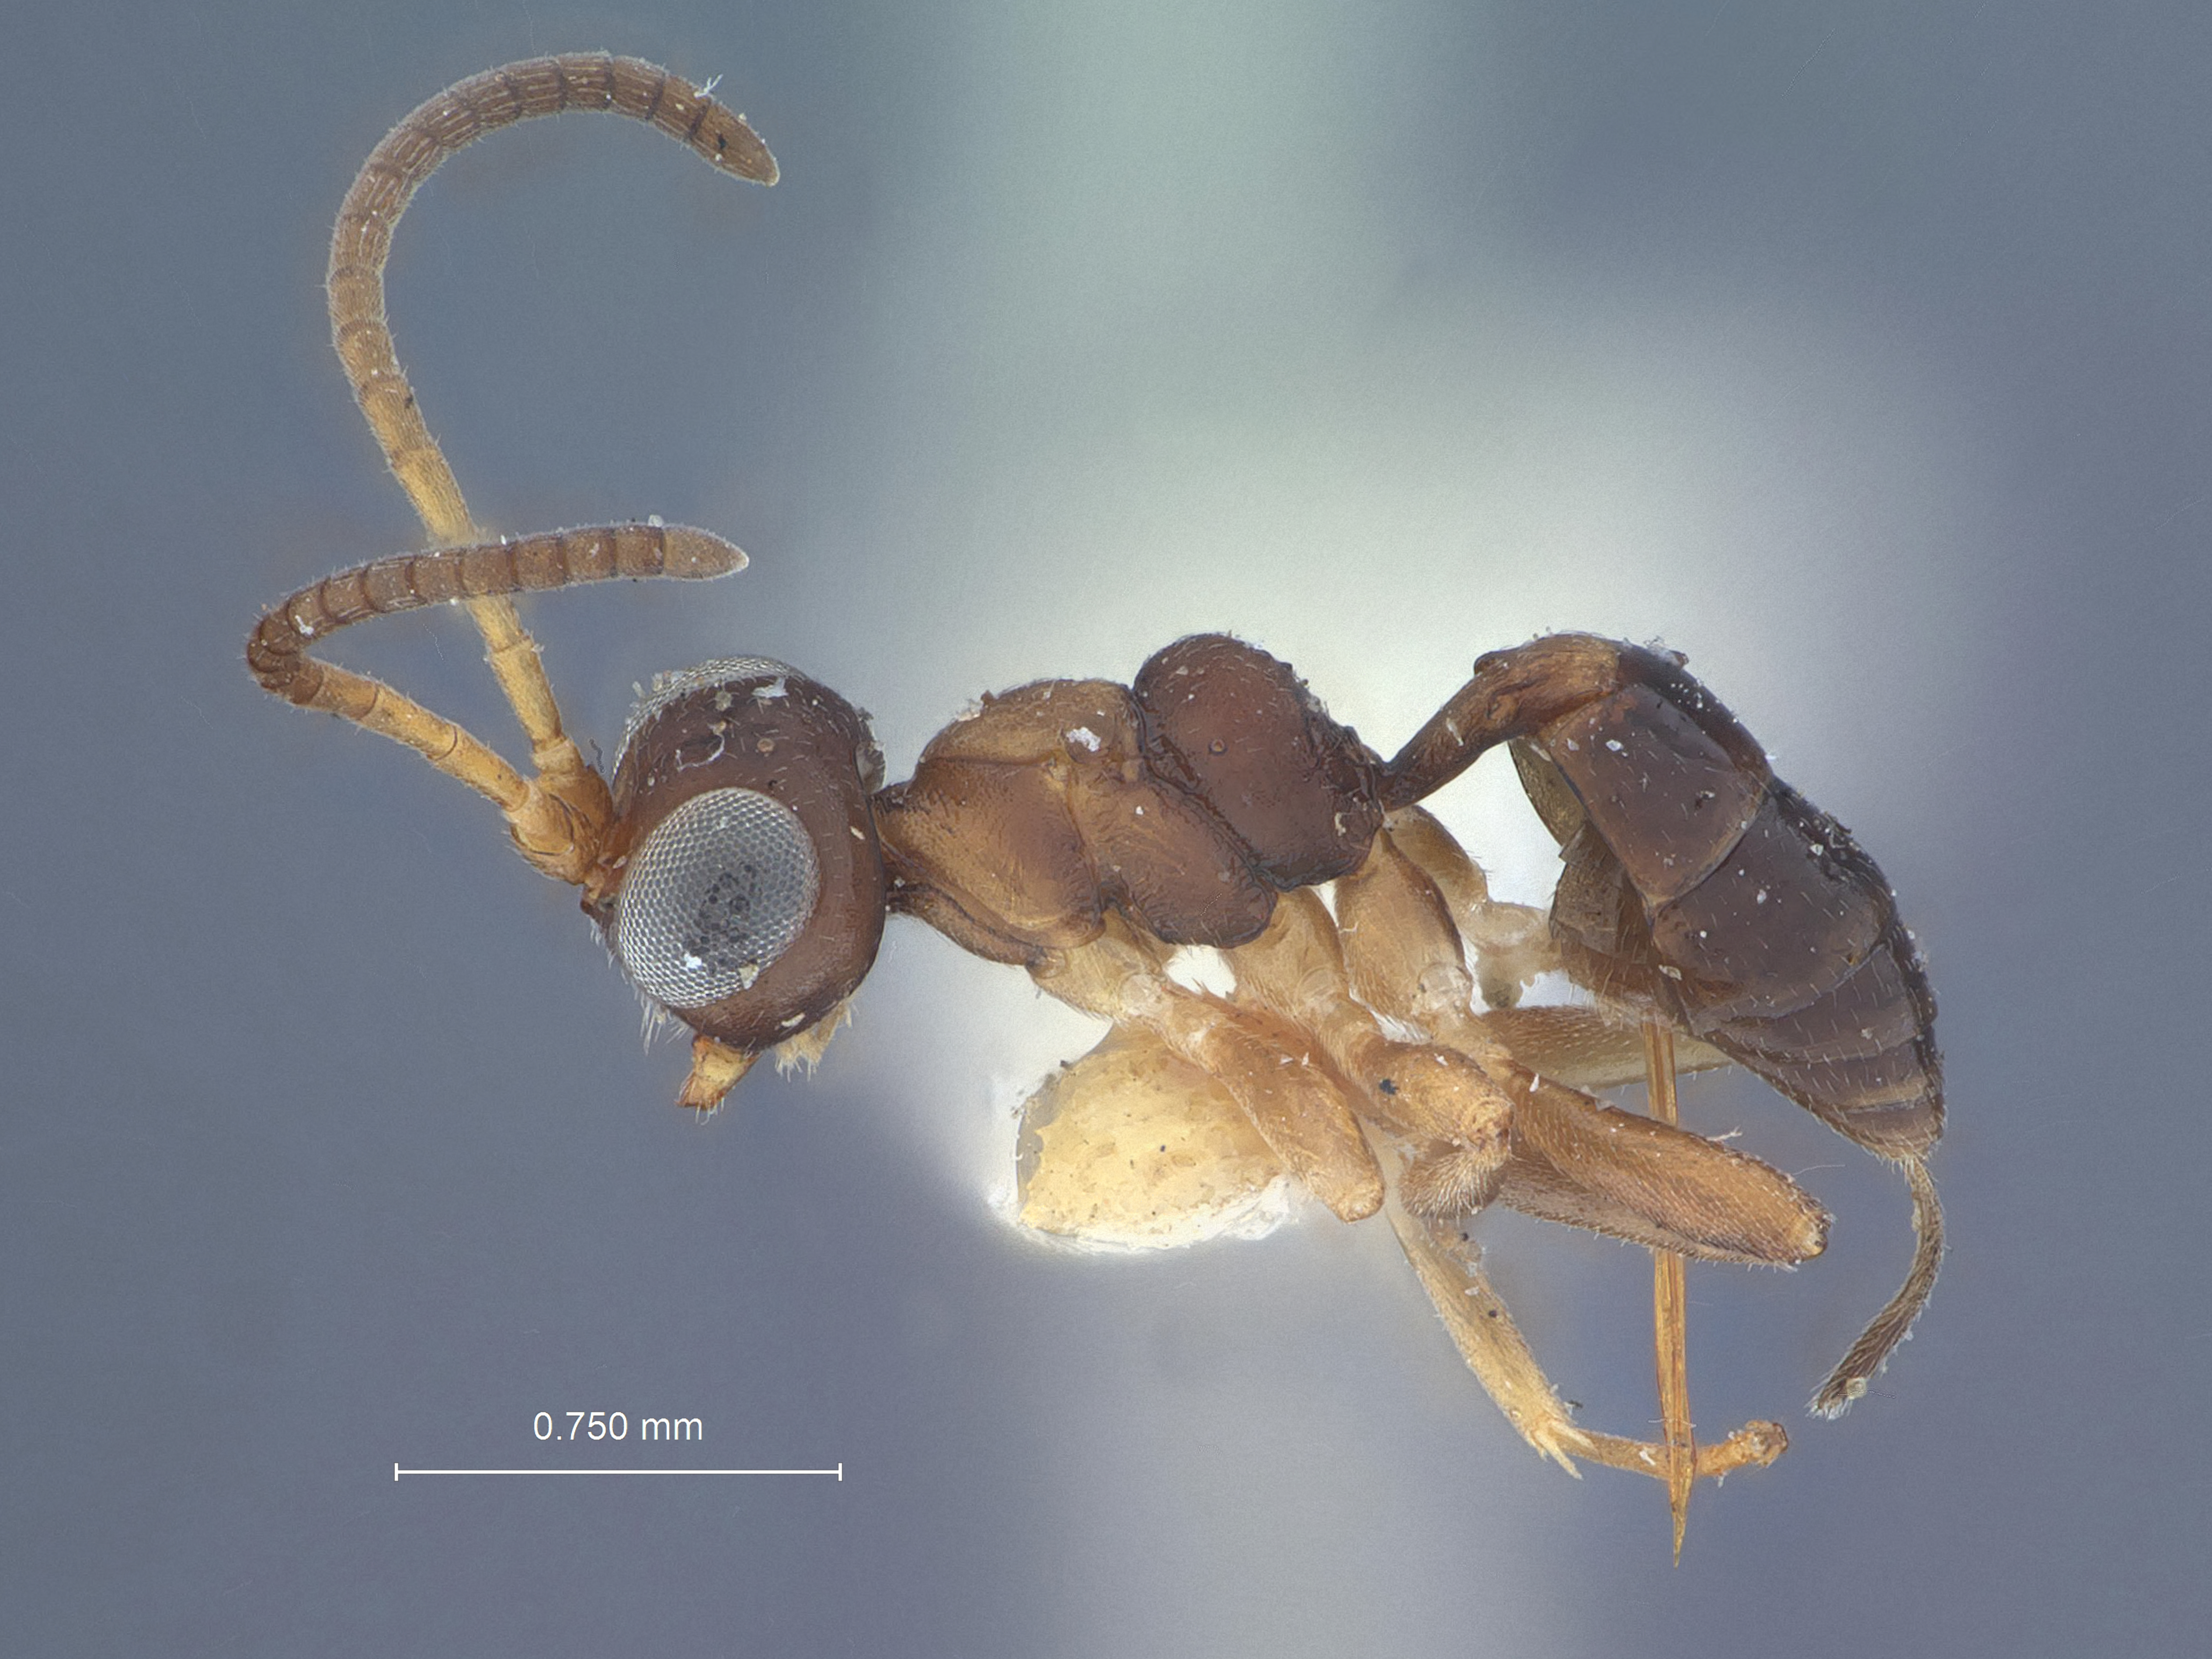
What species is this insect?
Pezomachus spiraculus
